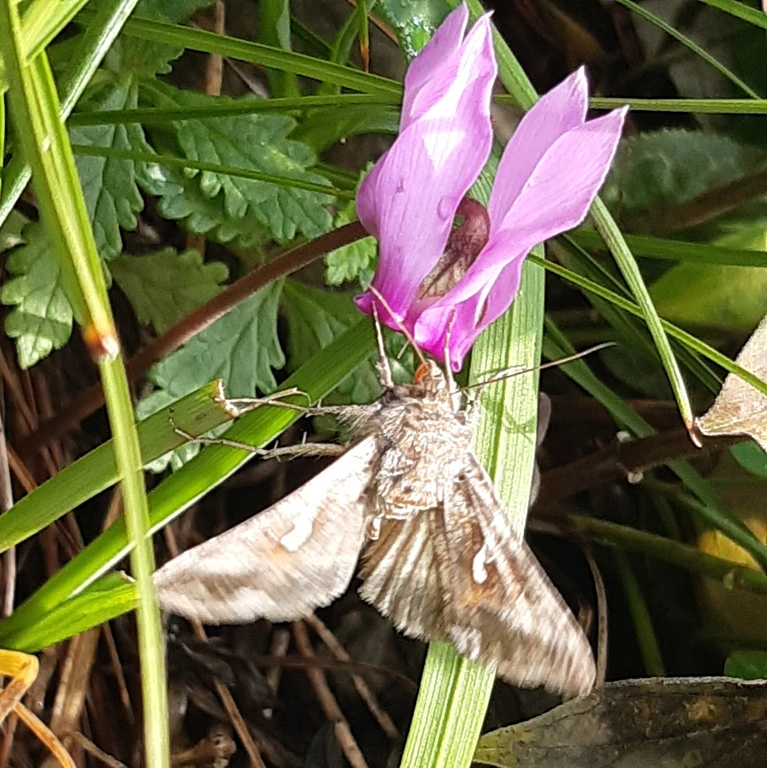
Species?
Autographa gamma
